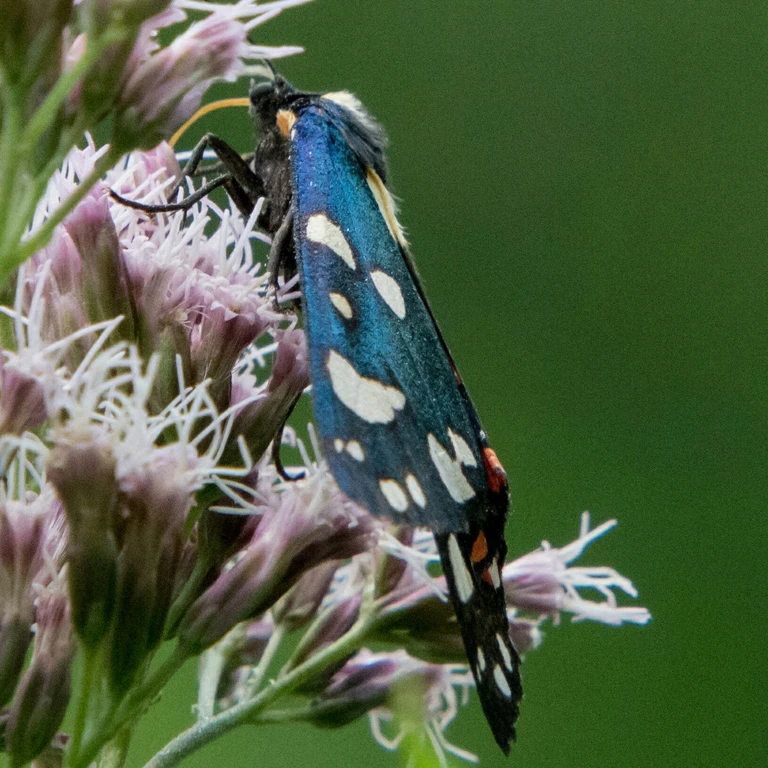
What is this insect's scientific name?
Callimorpha dominula
